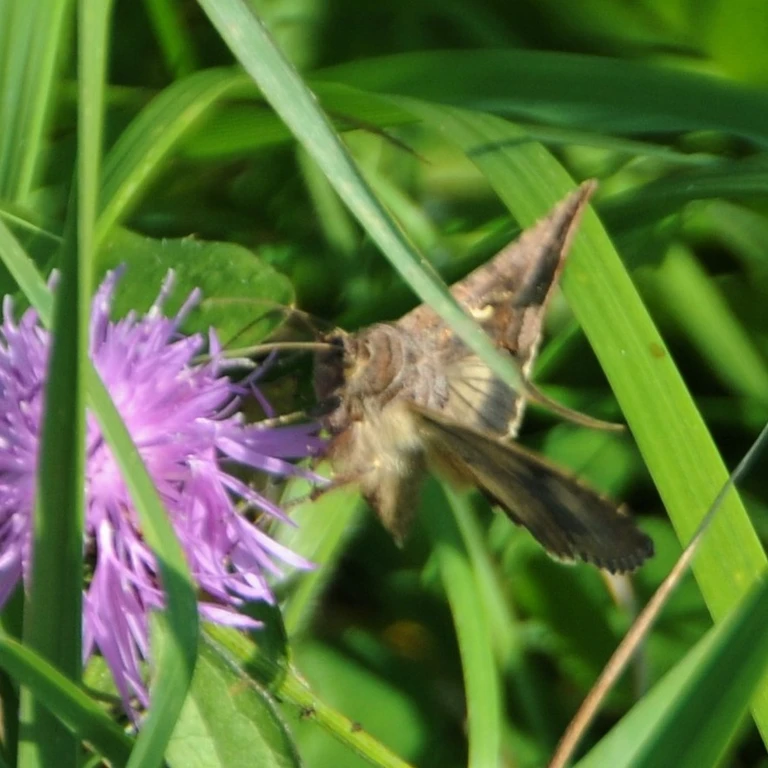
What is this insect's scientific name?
Autographa gamma
